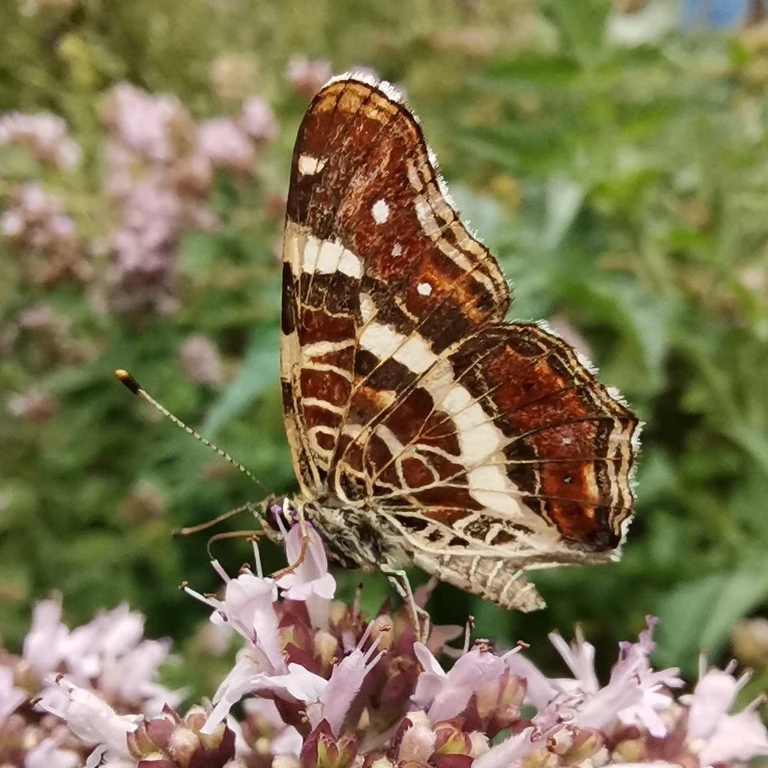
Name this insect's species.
Araschnia levana
